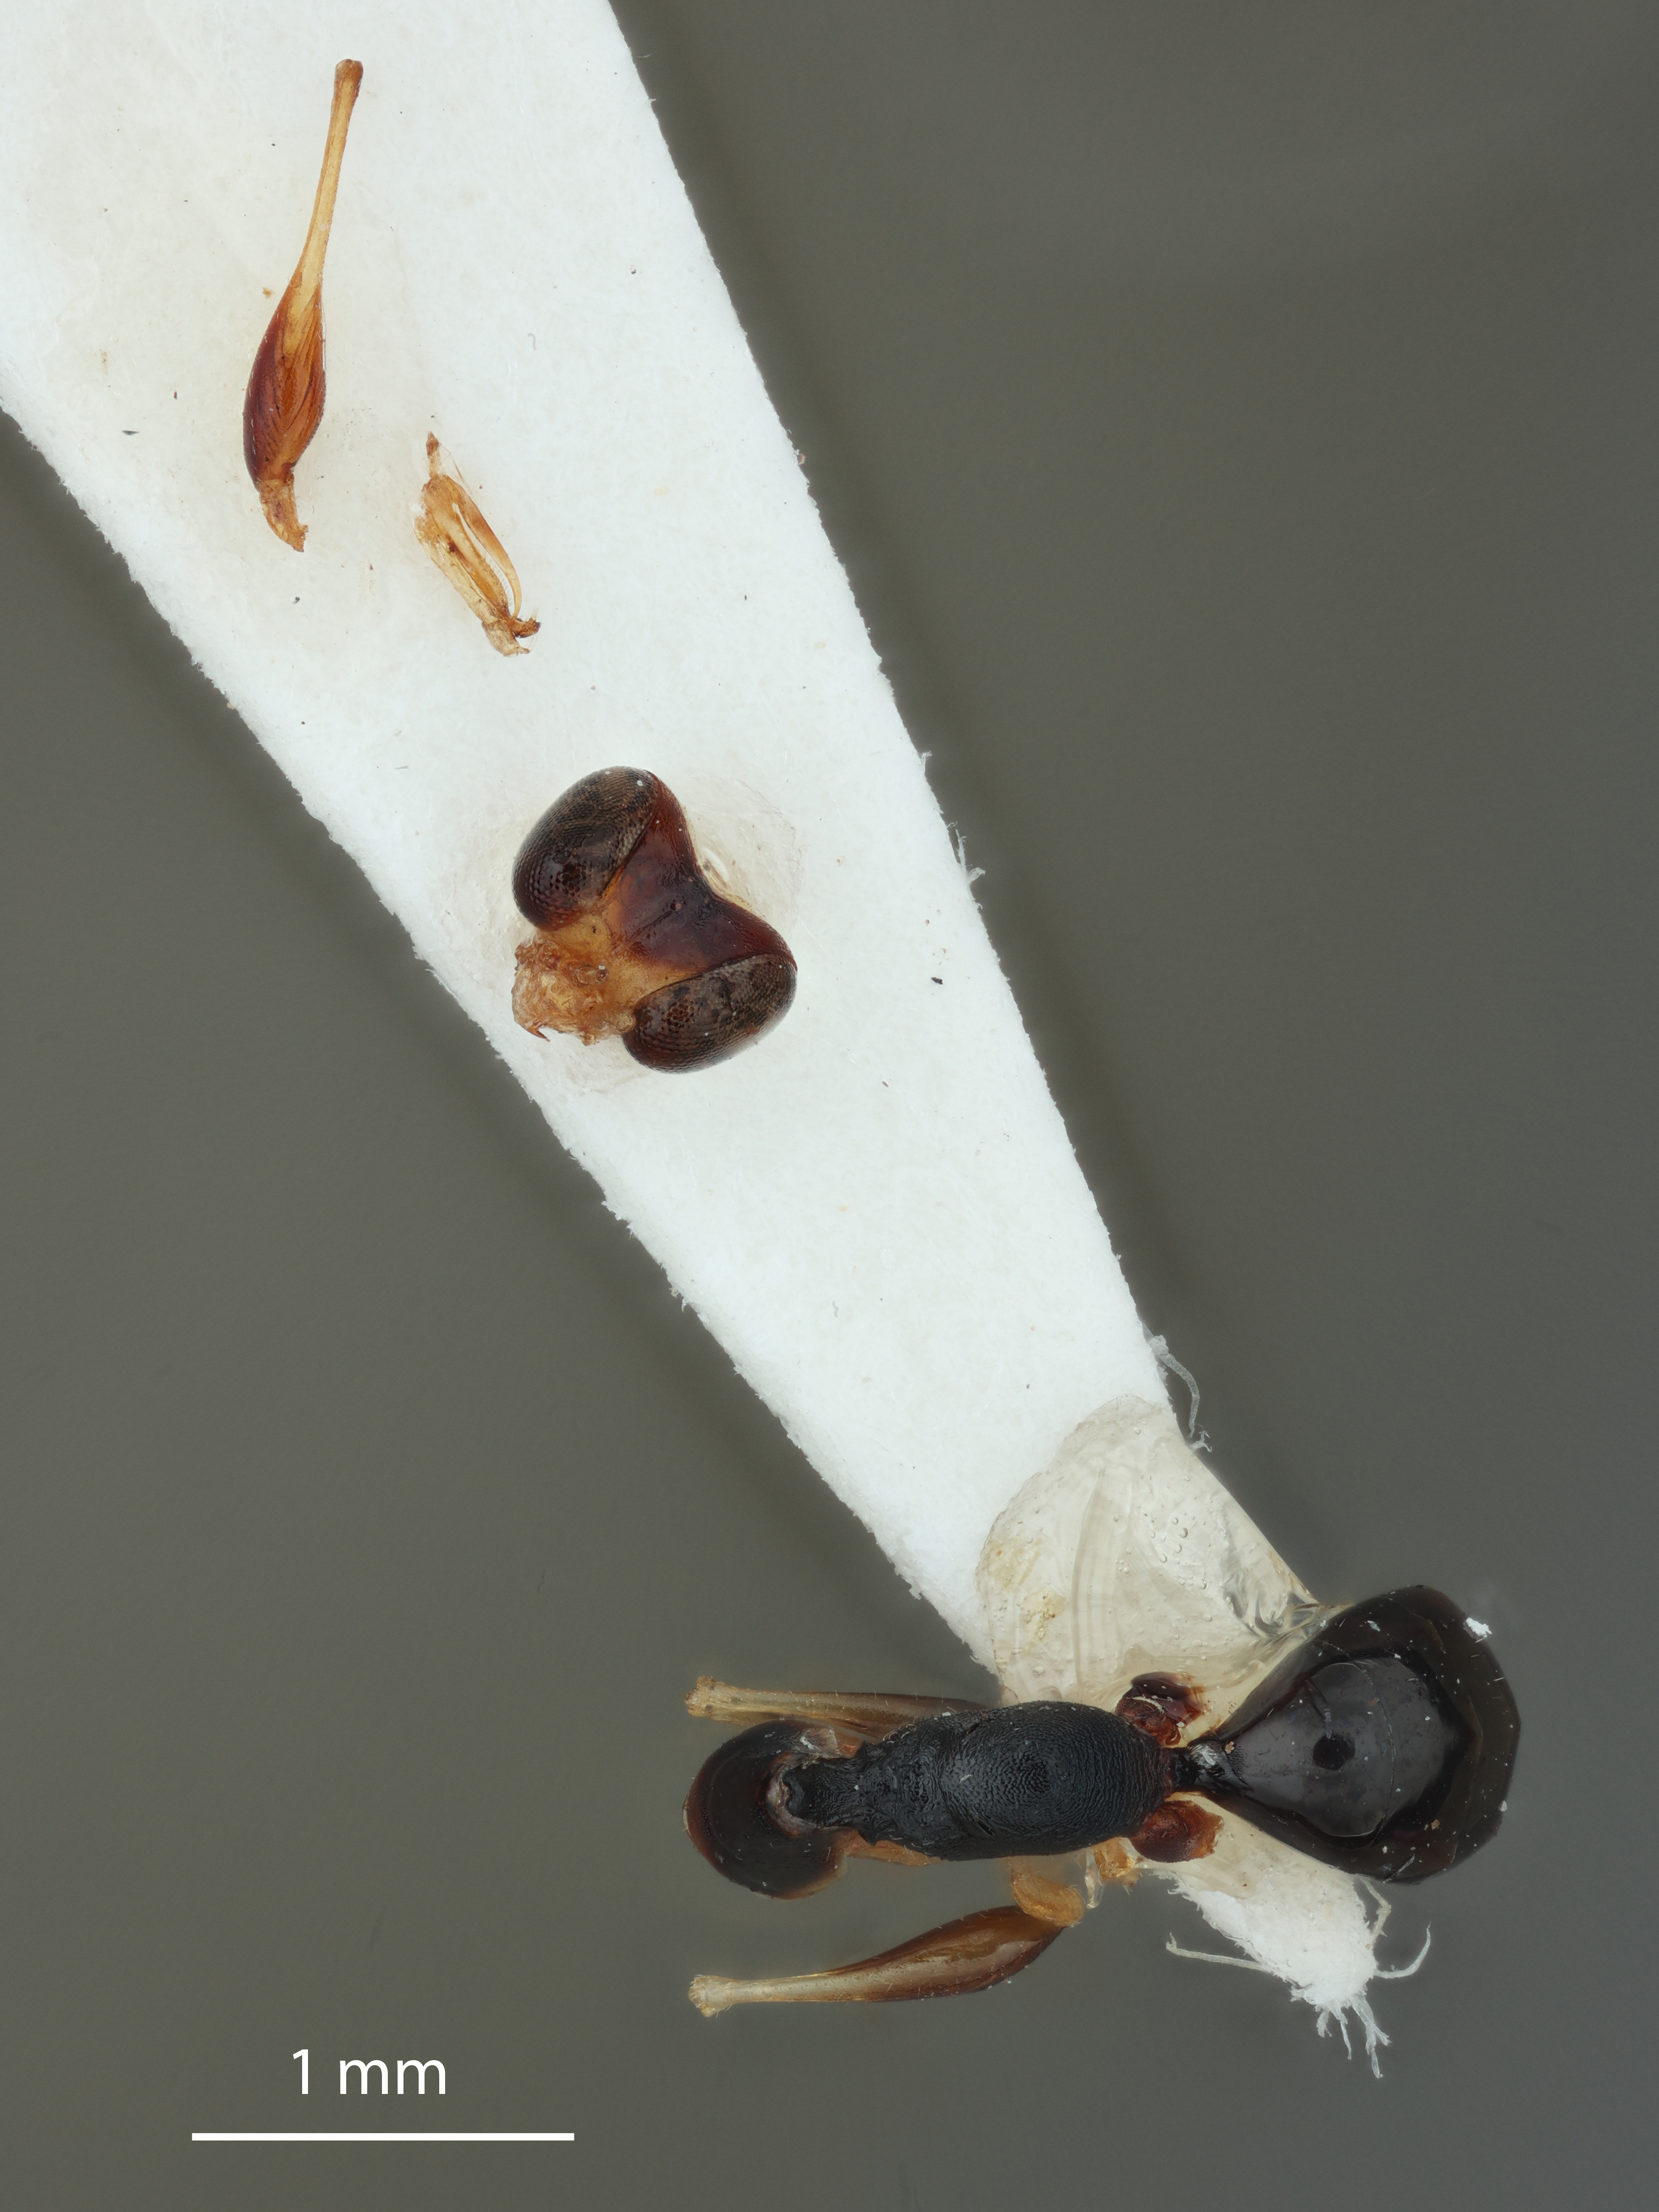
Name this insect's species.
Gonatopus punctatus
